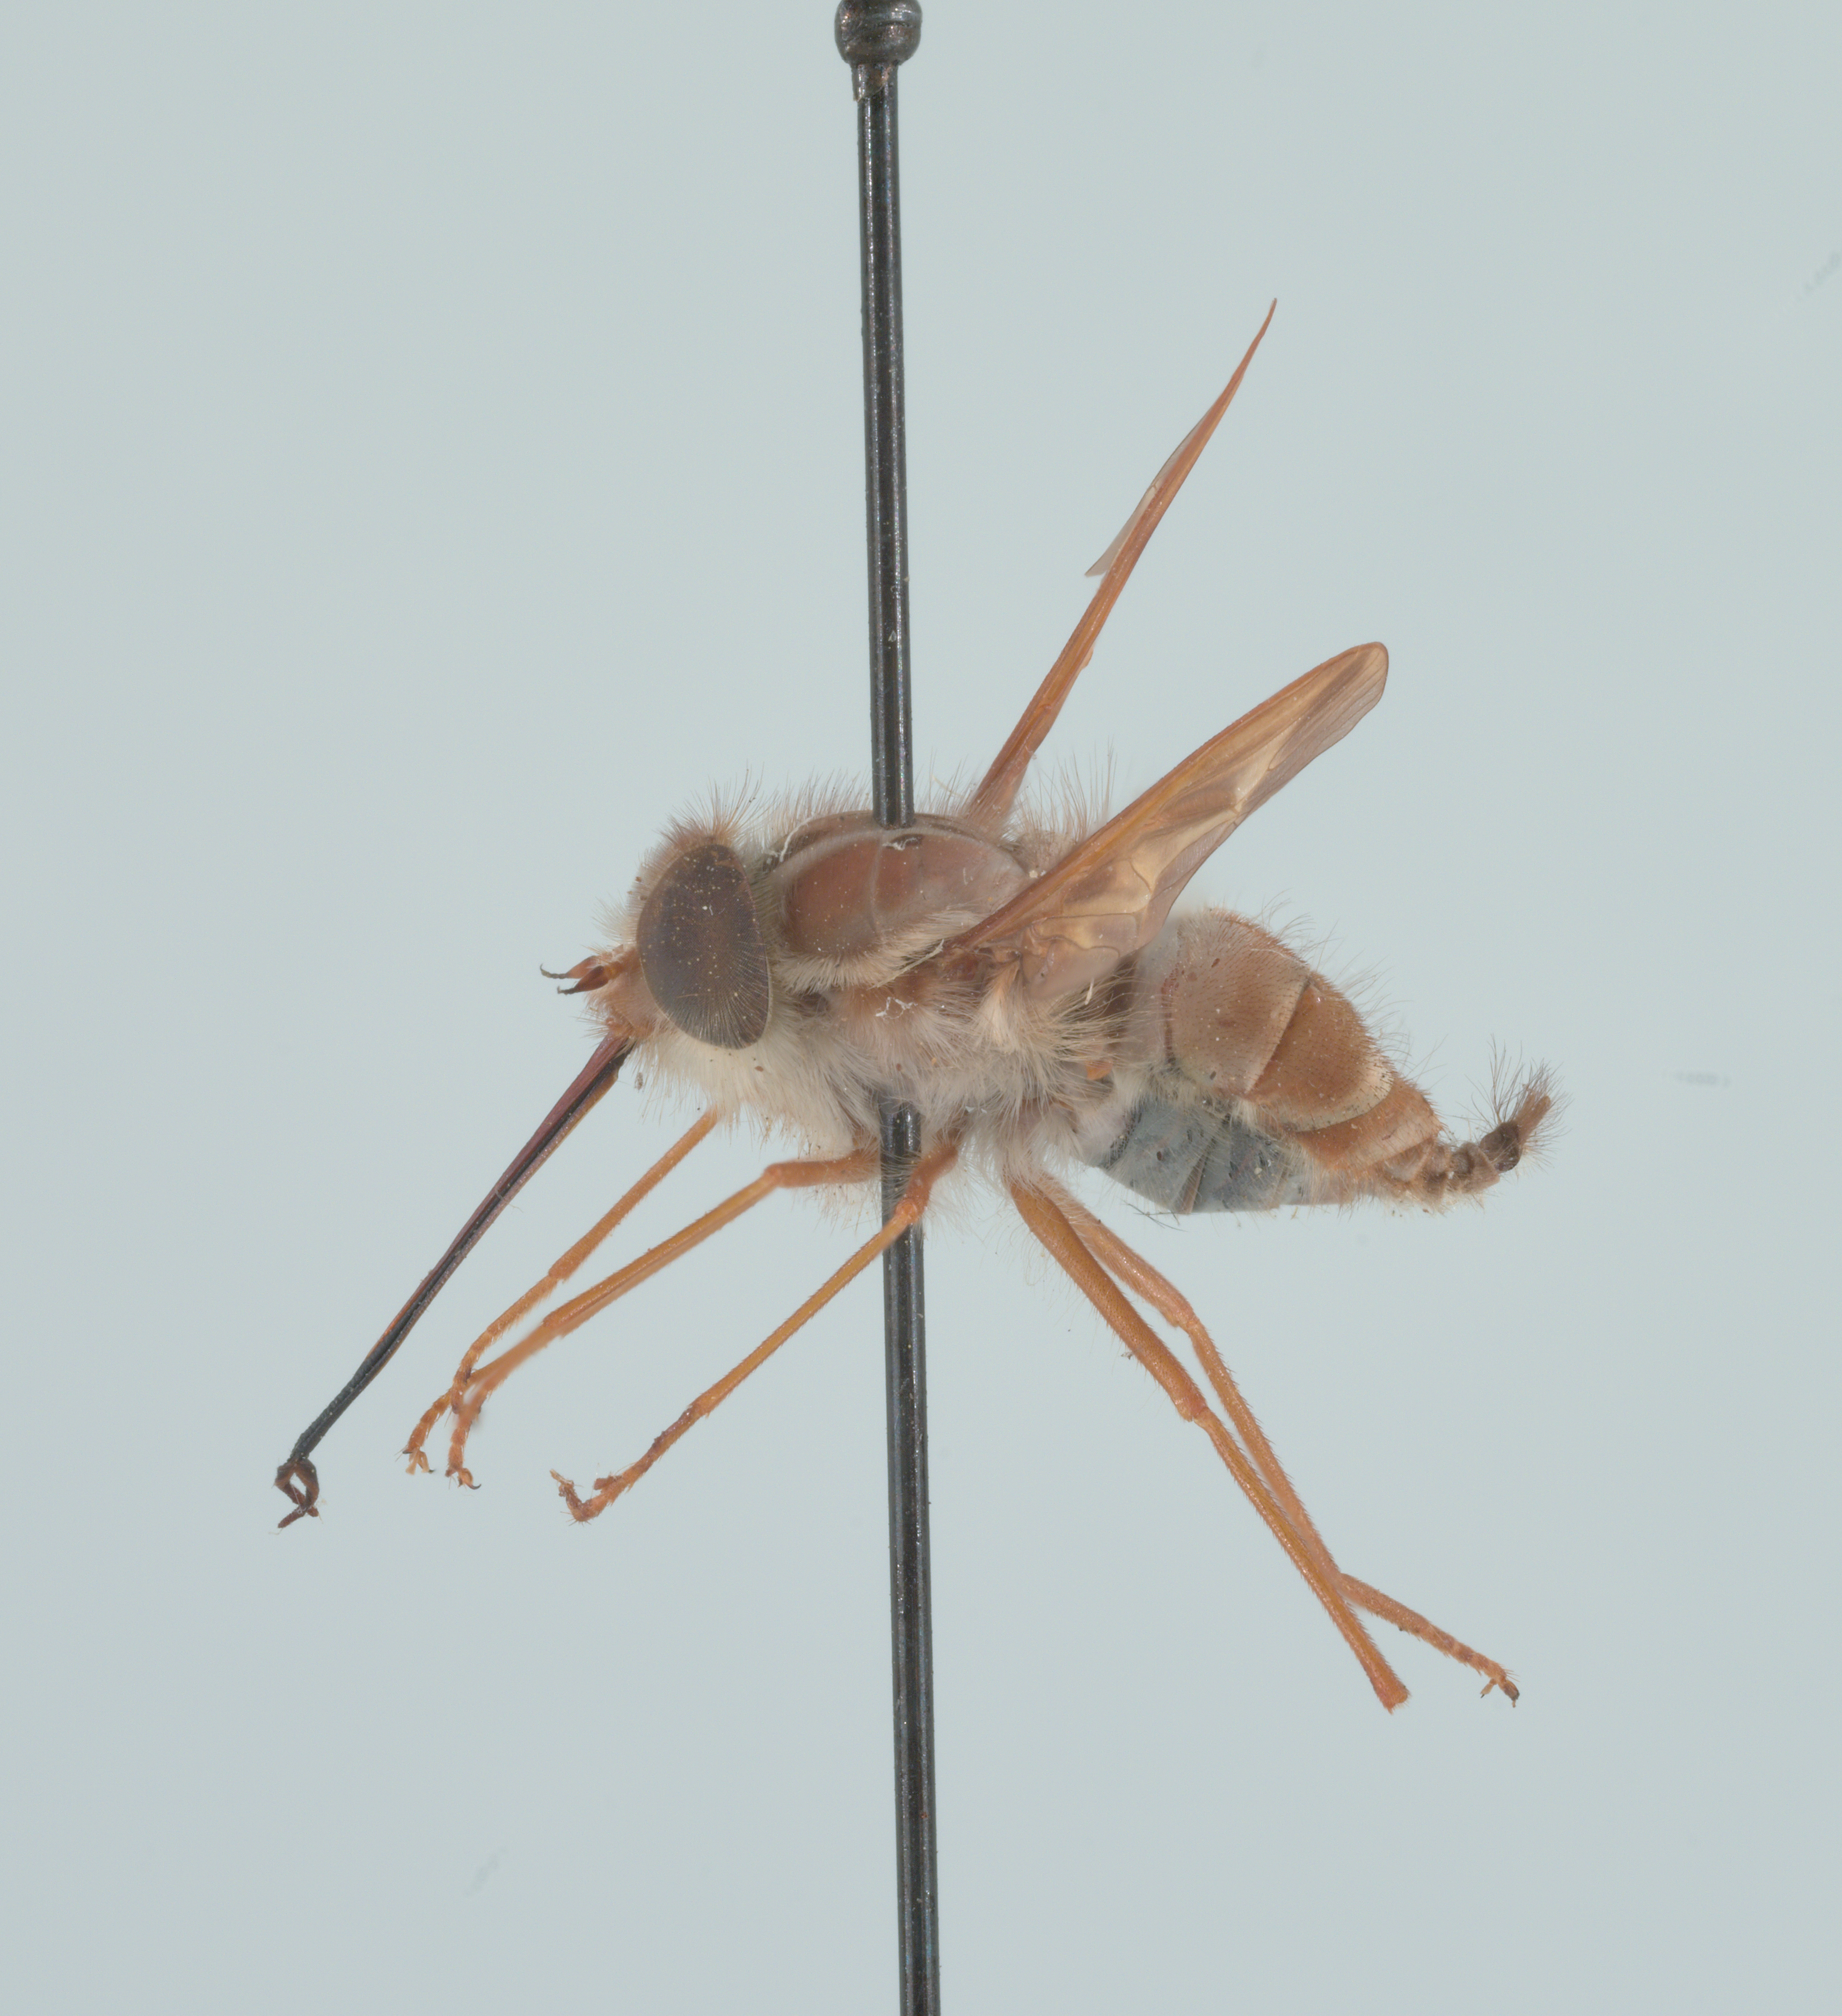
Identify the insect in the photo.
Hirmoneura nubipennis (also Trichophthalma nubipennis)
